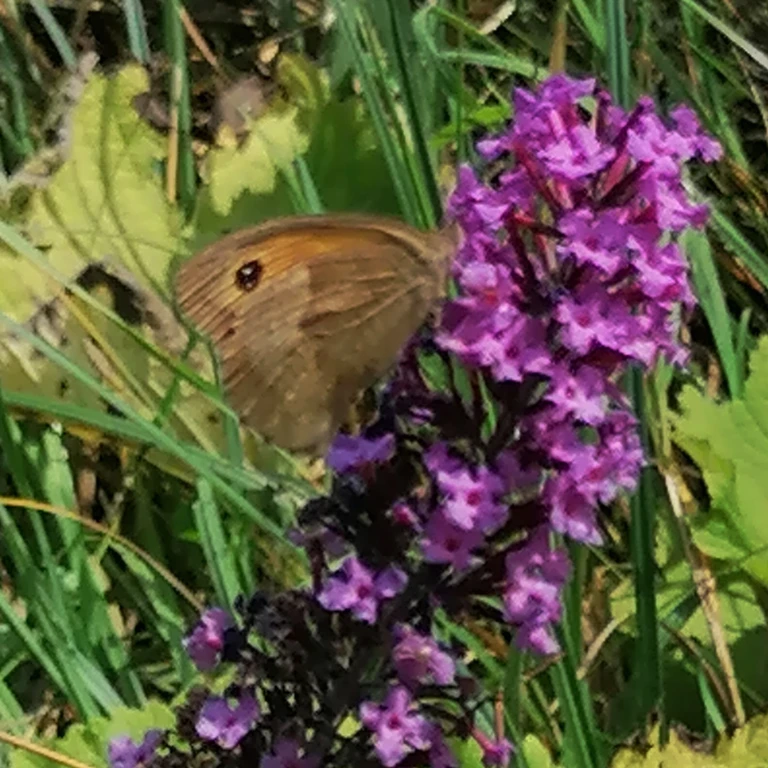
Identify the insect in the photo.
Maniola jurtina
